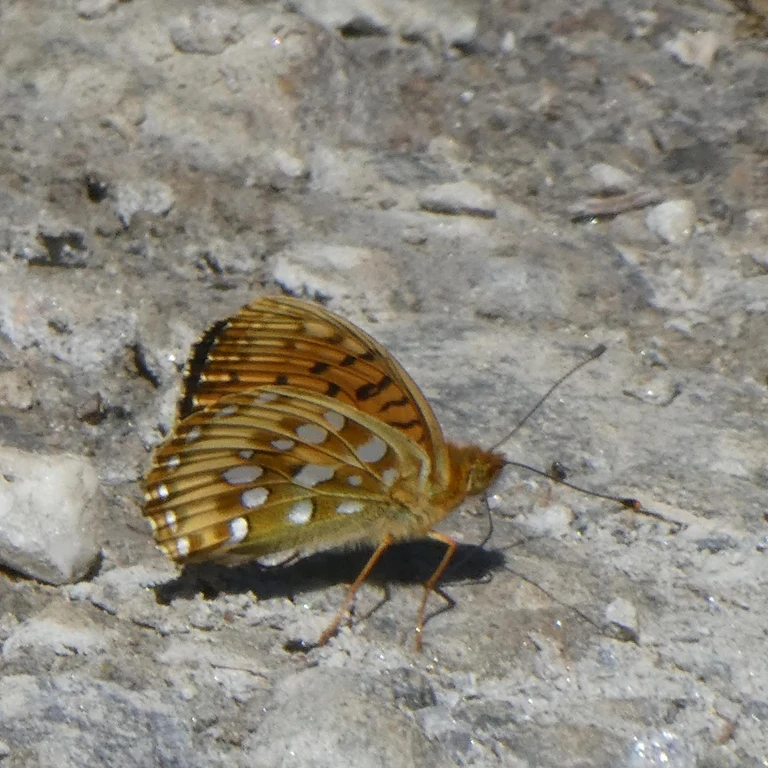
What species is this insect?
Speyeria aglaja
